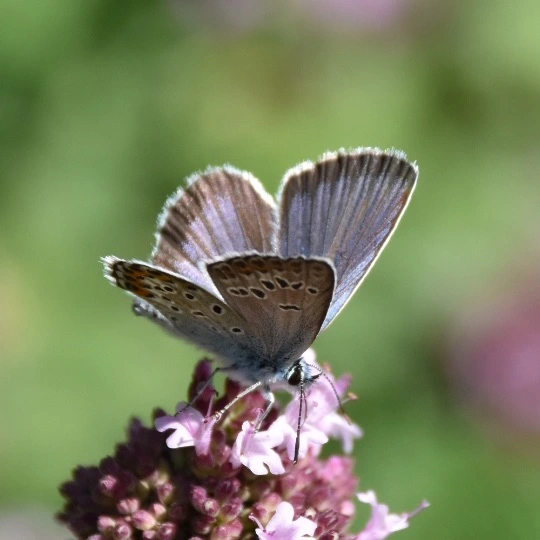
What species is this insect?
Plebejus argus
